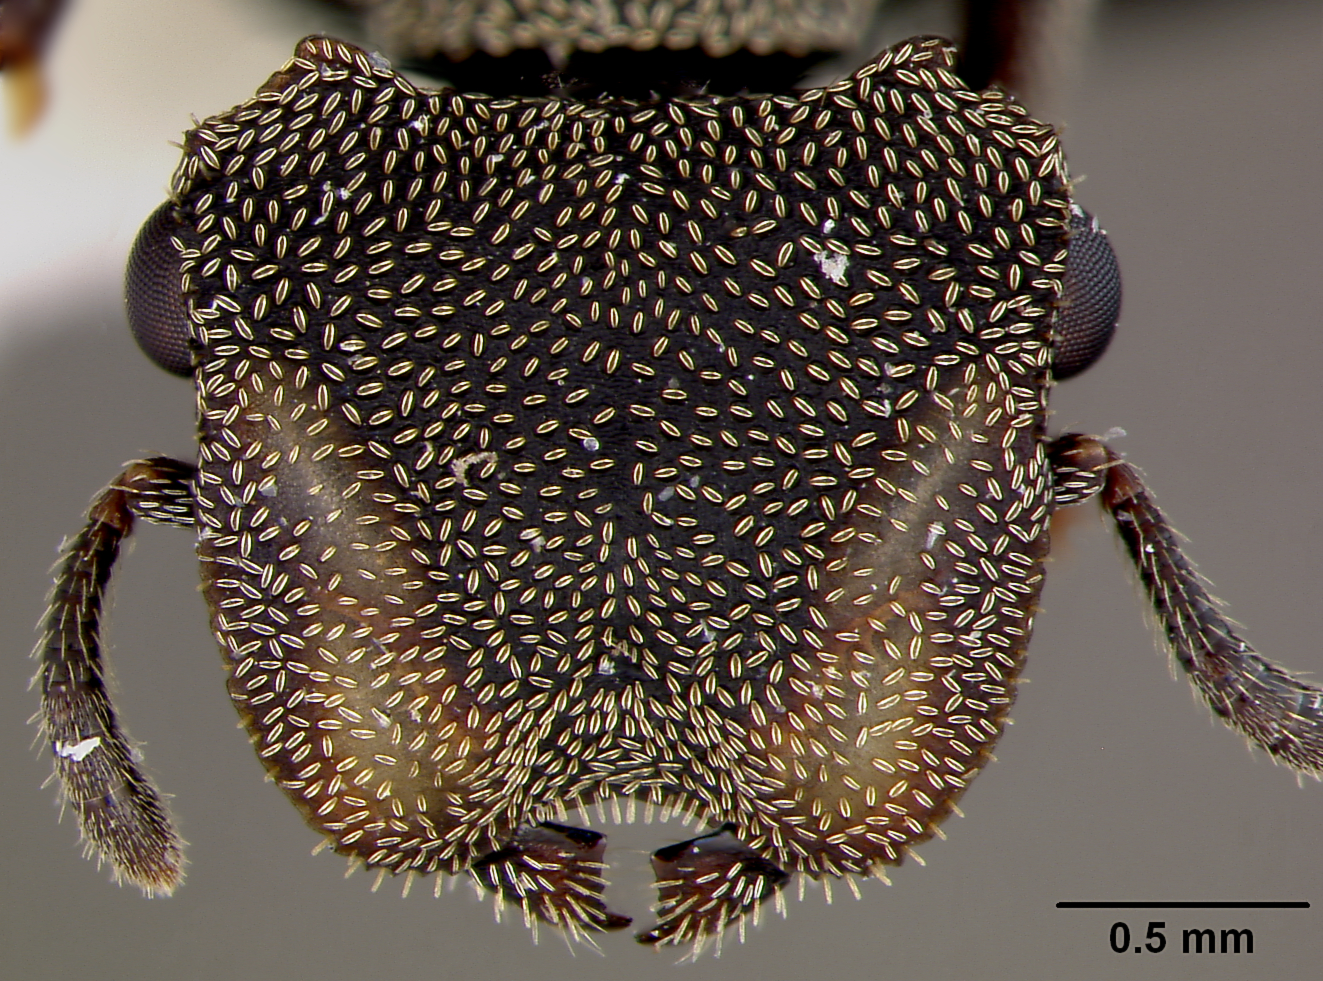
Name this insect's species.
Paracryptocerus patei
